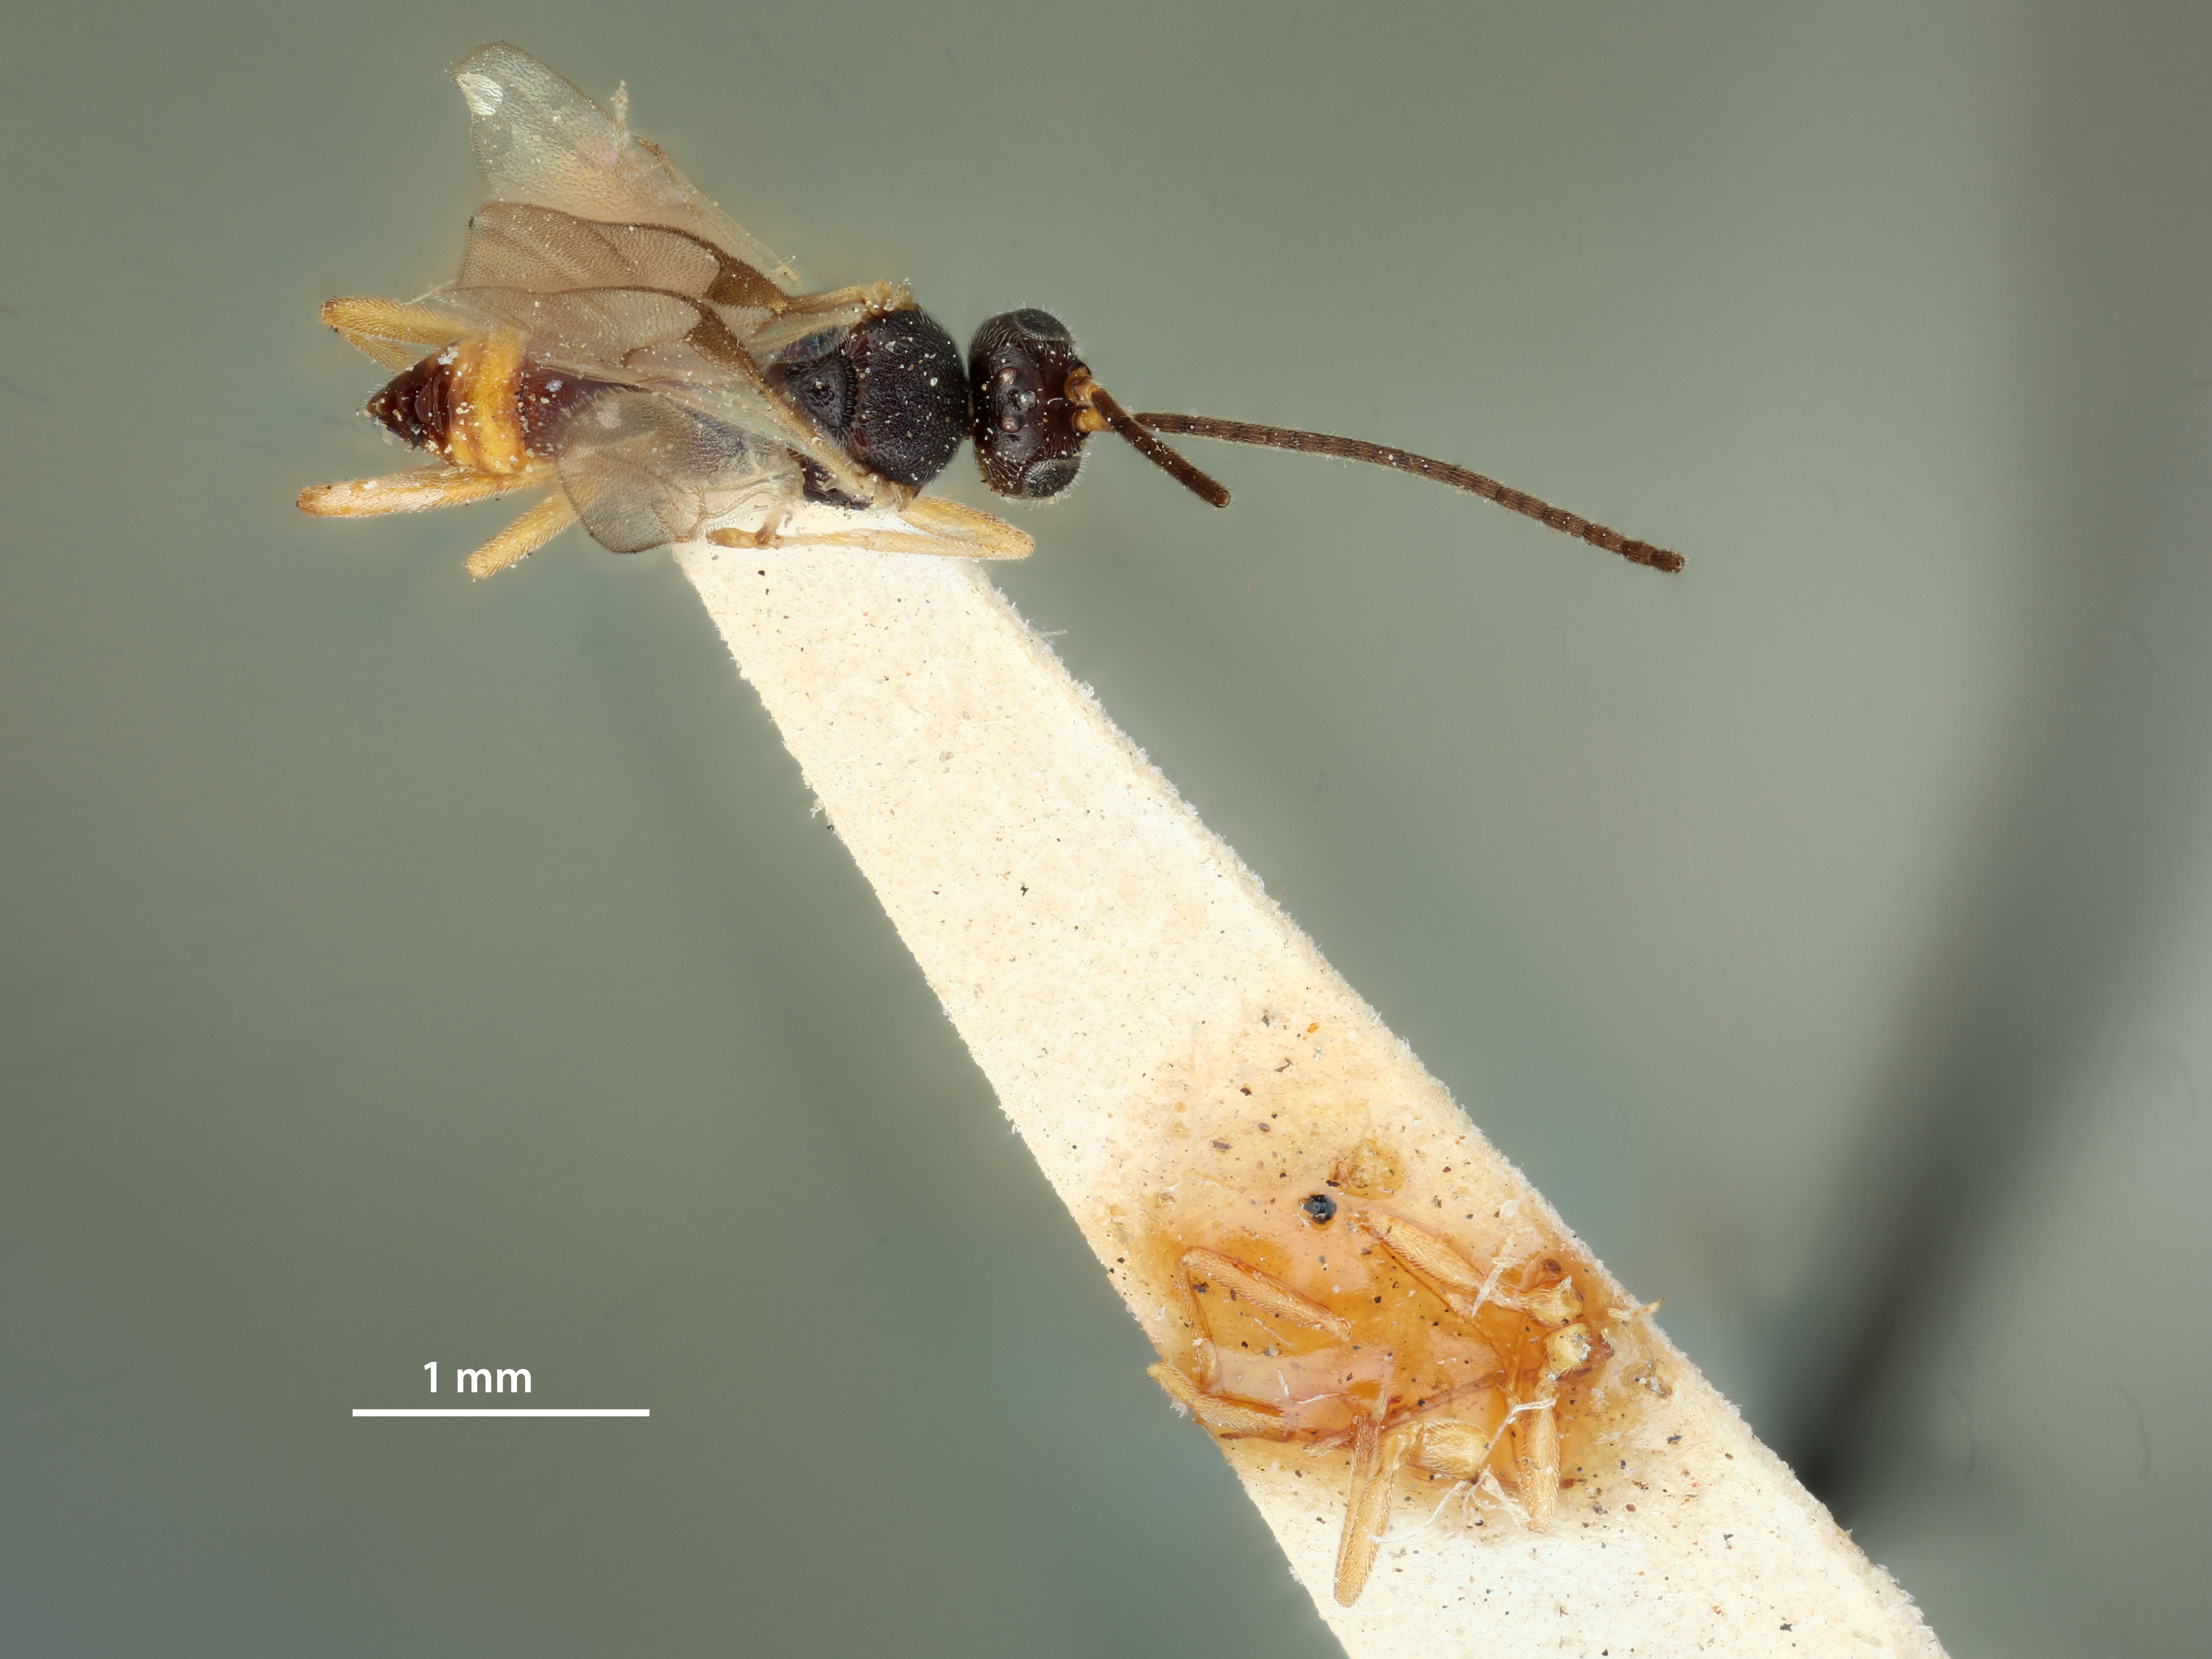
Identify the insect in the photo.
Apanteles parorgyiae
